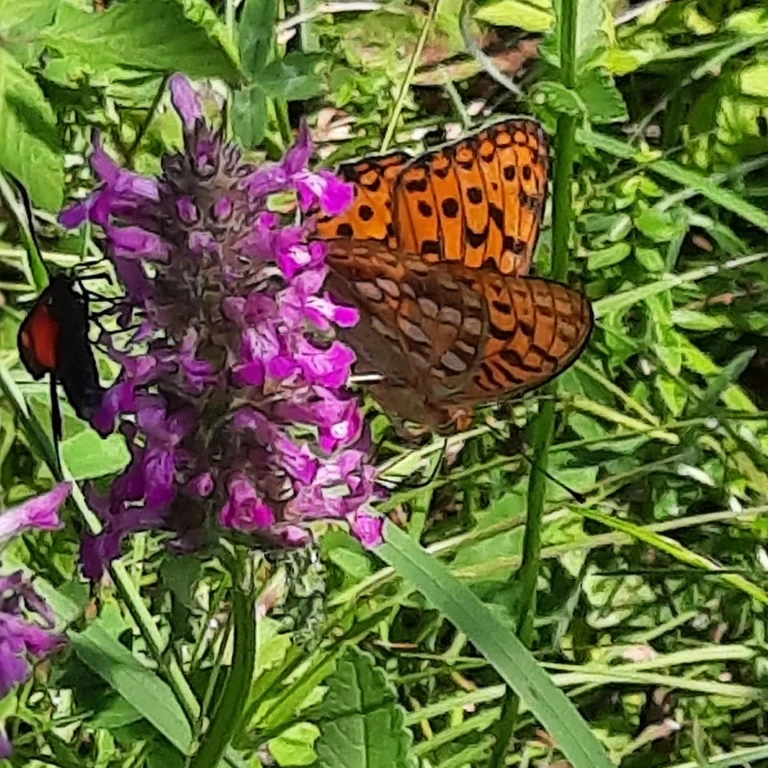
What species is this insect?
Fabriciana adippe
